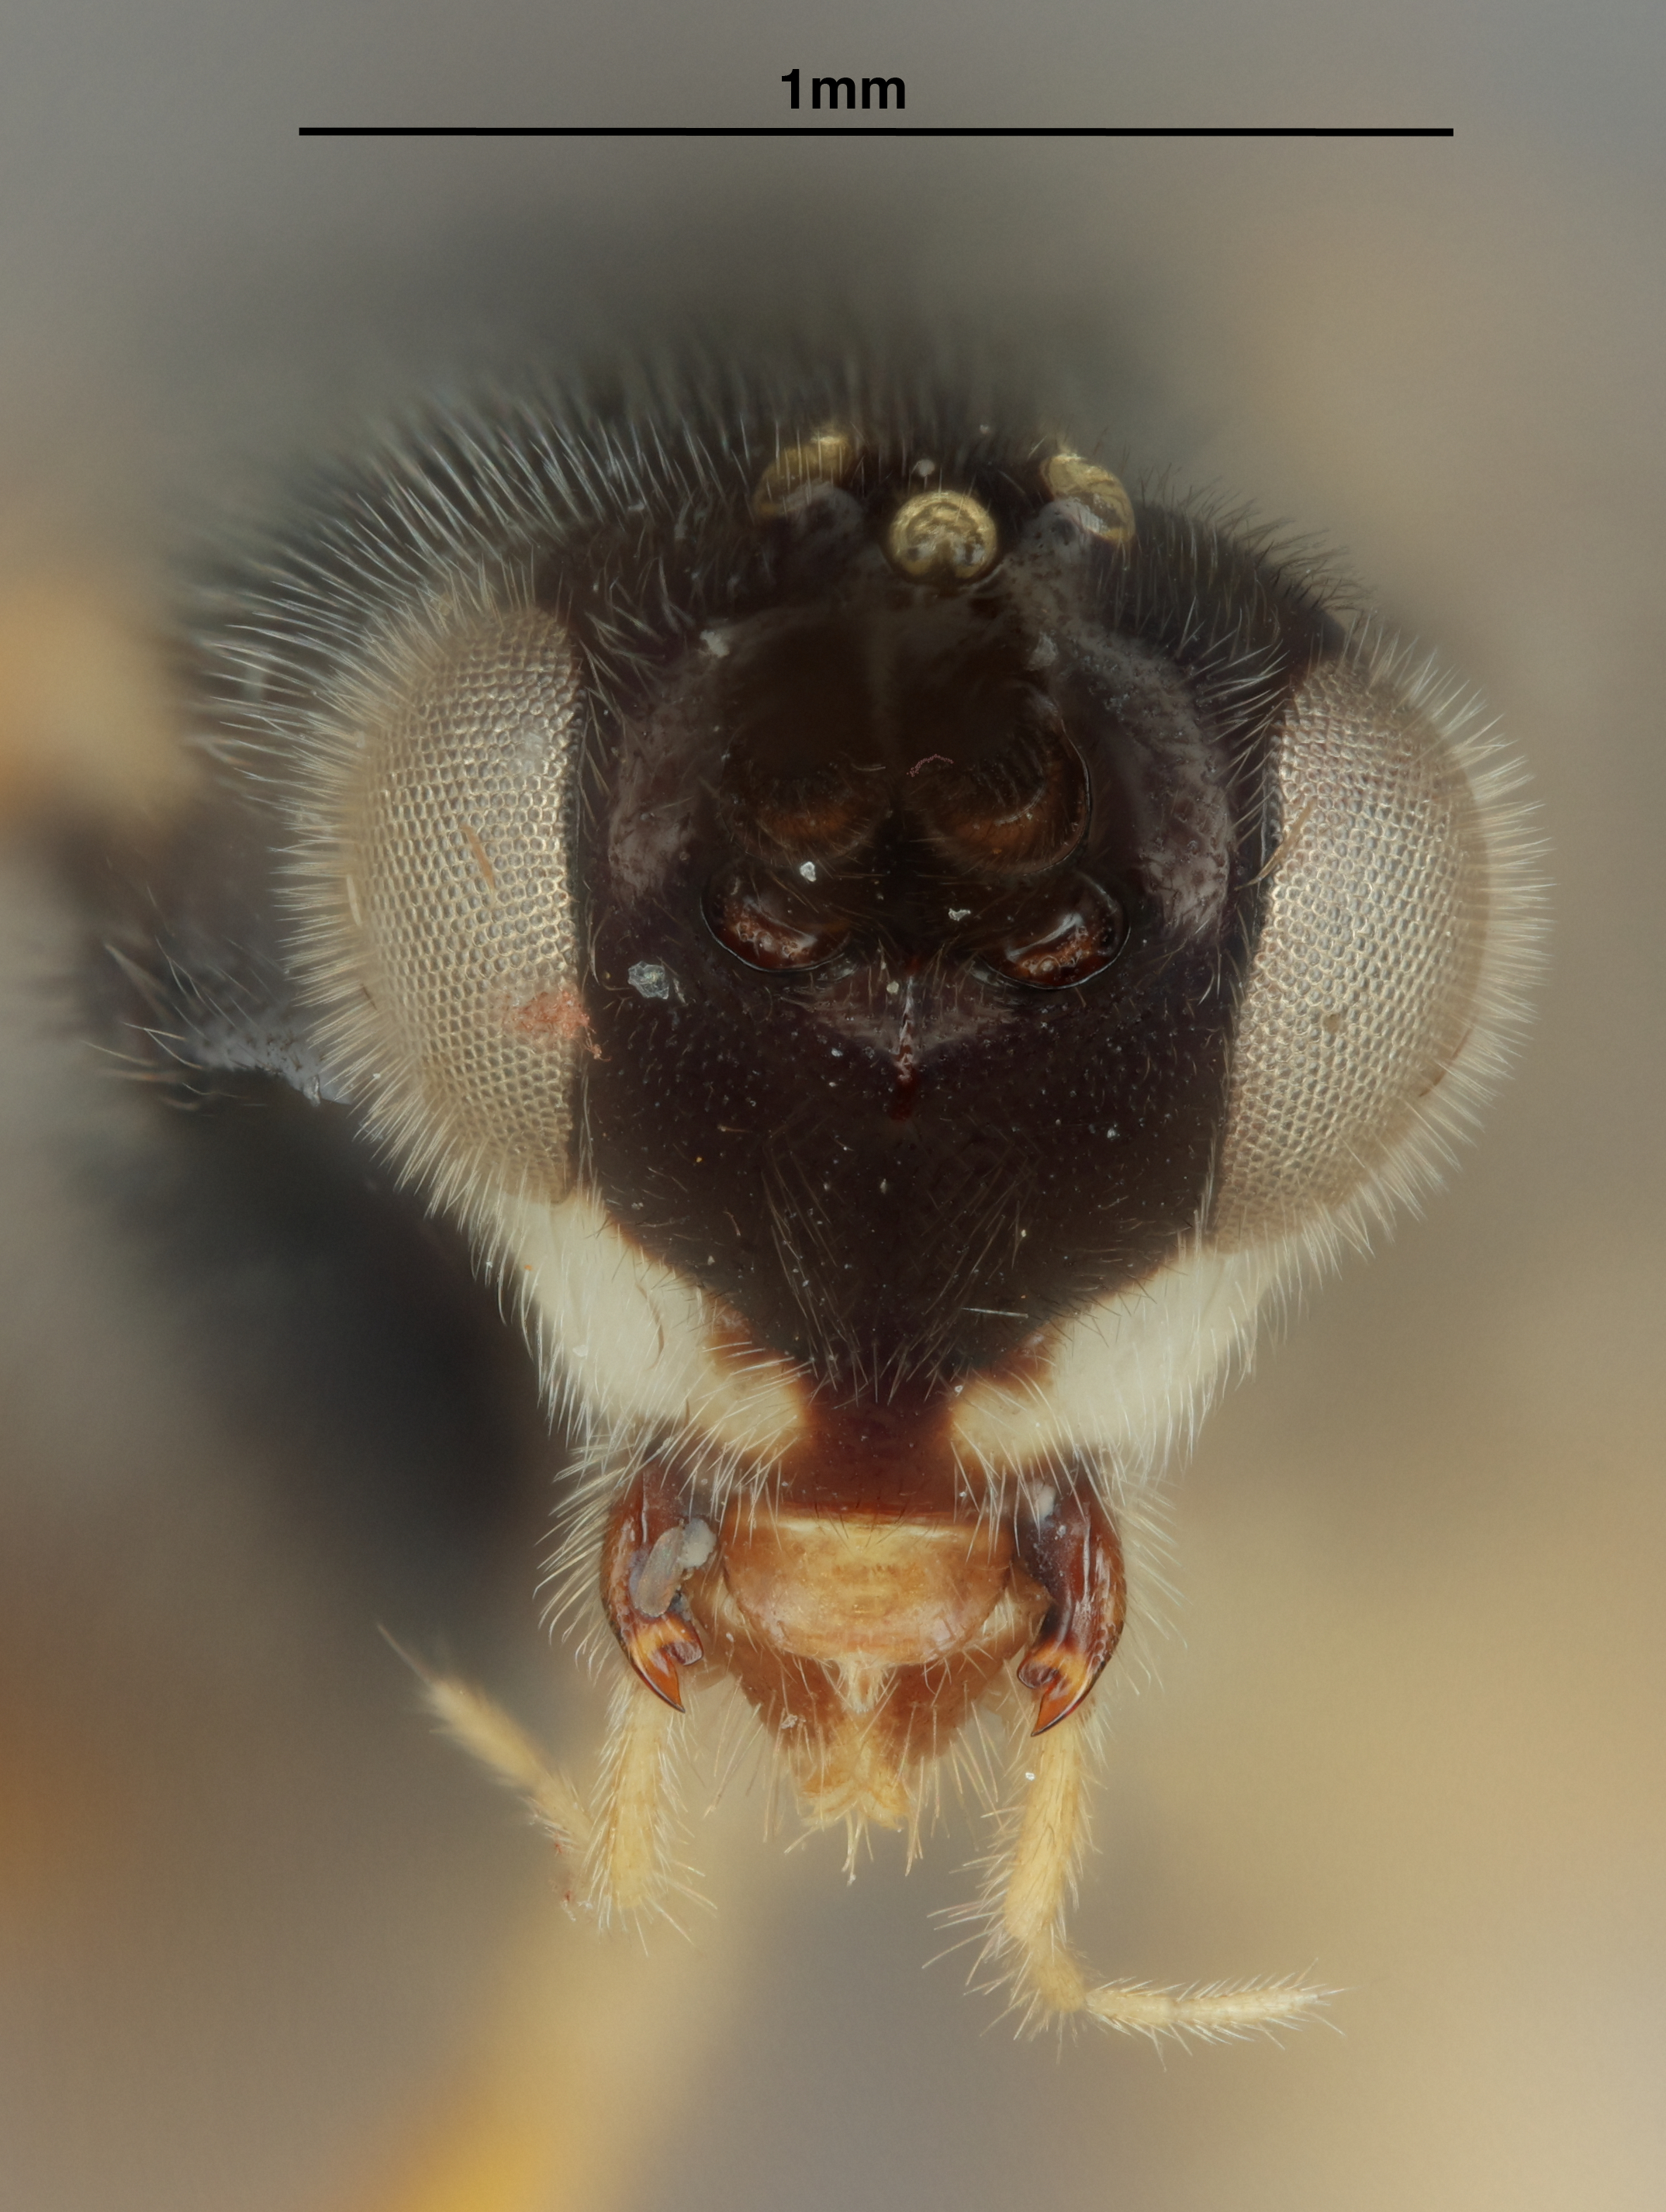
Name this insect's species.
Alphomelon citroloma
